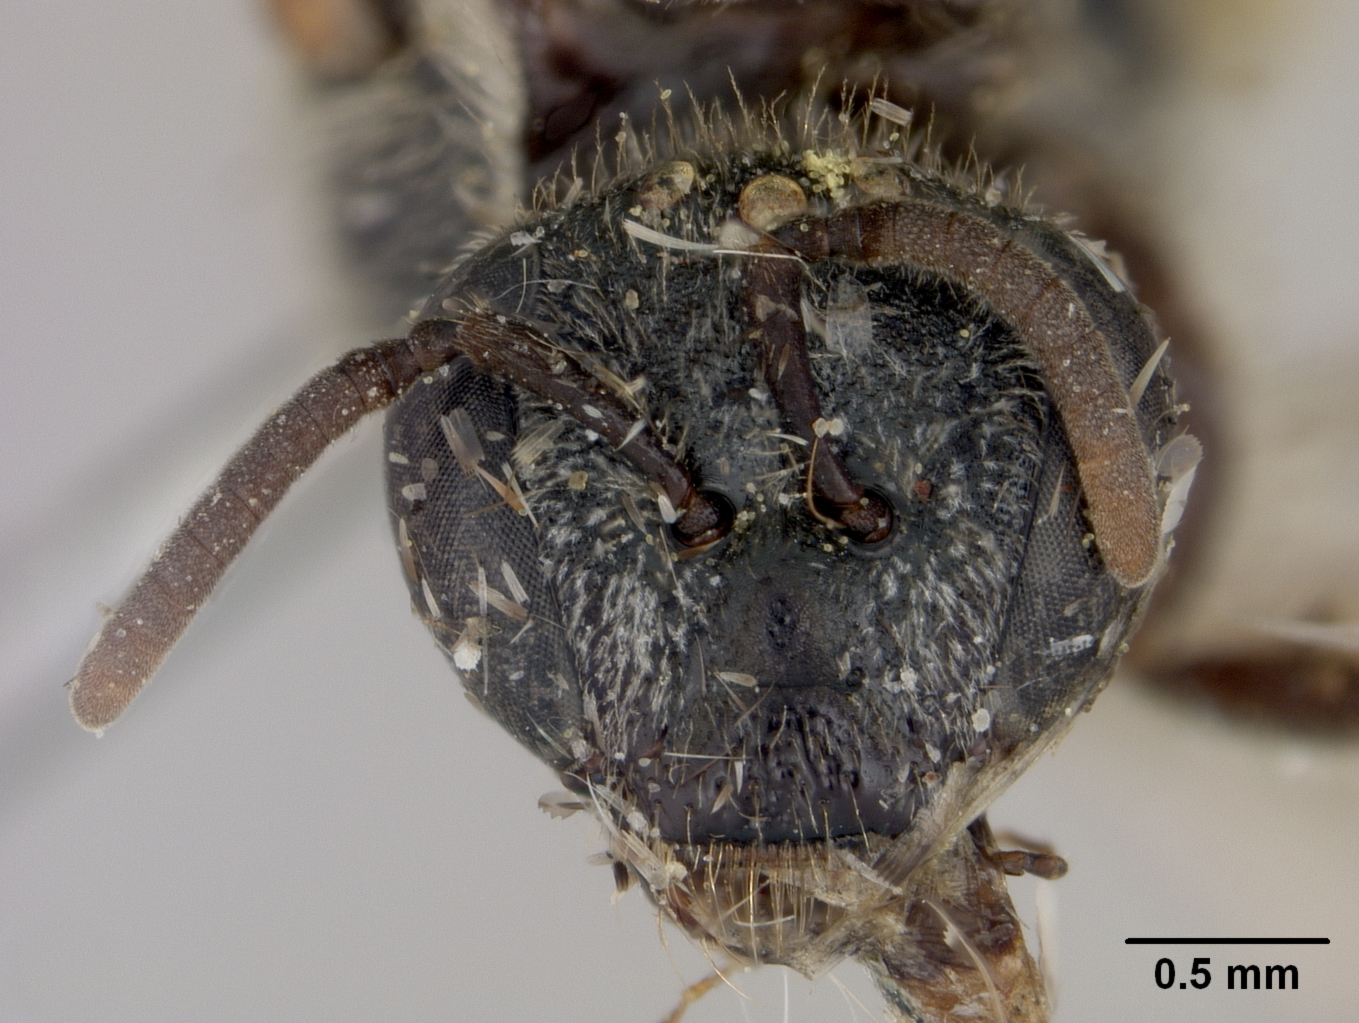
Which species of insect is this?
Lasioglossum nakhlauense
